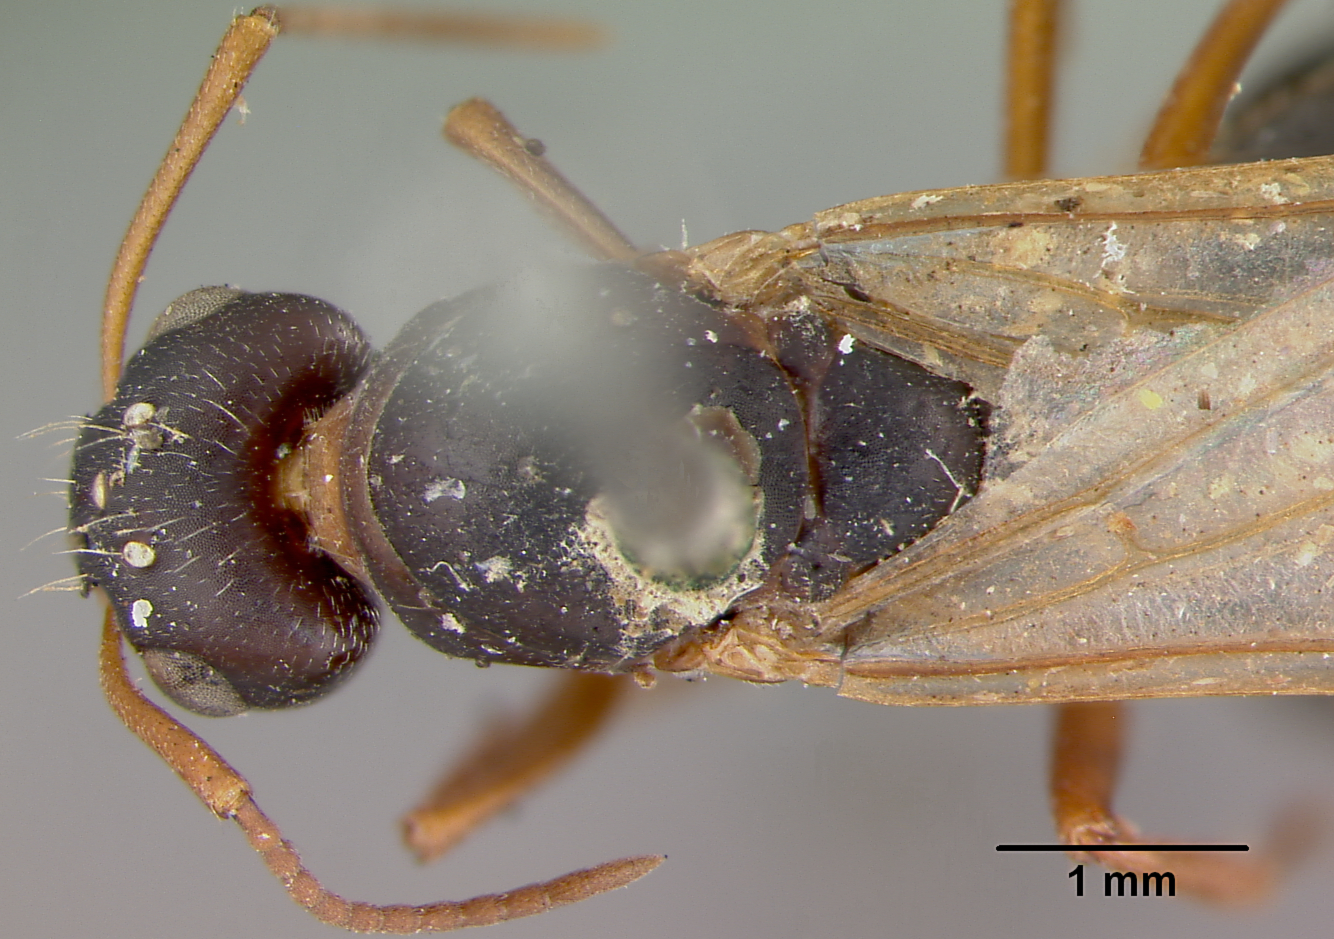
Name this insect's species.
Camponotus planus
